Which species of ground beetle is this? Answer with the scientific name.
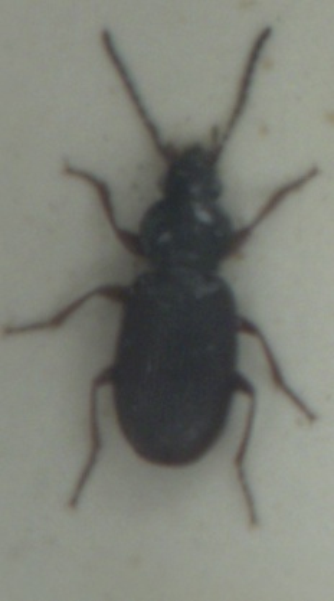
Pterostichus strenuus
